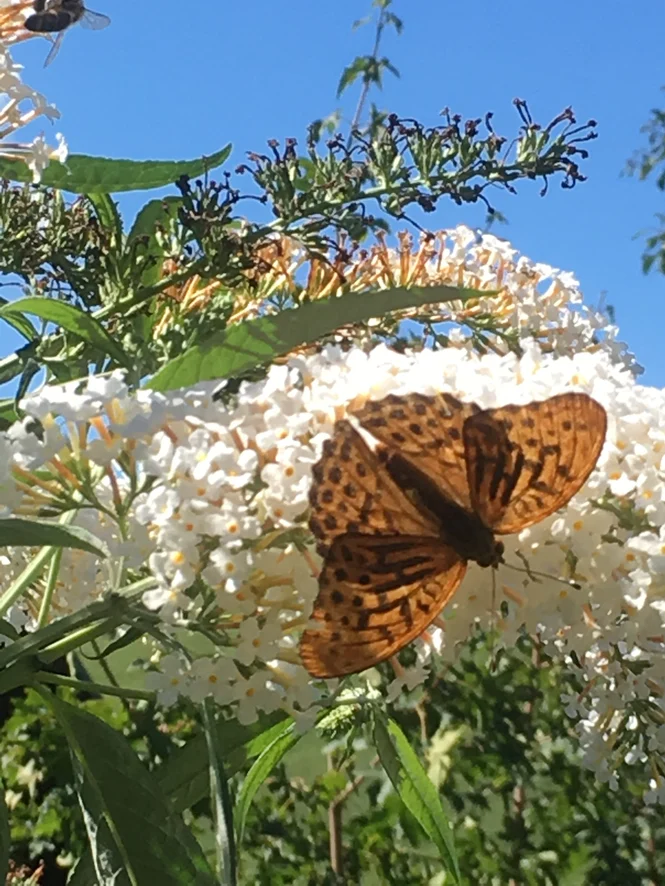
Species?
Argynnis paphia
